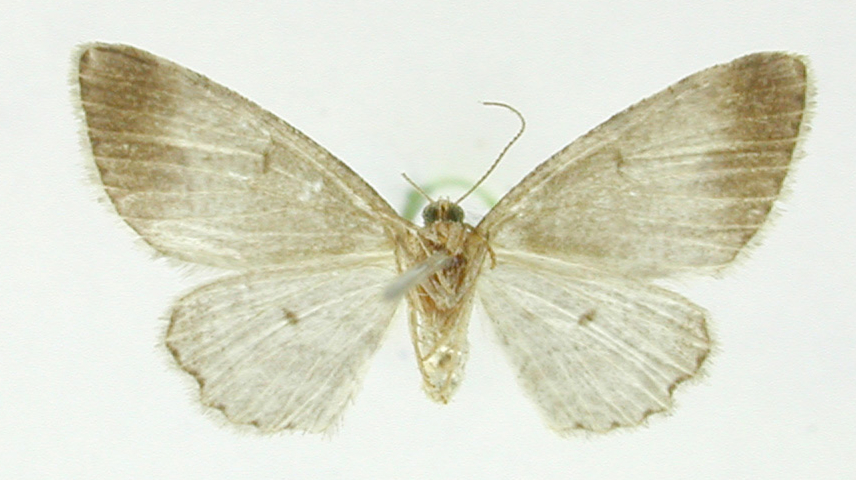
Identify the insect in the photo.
Physocleora suffusca
